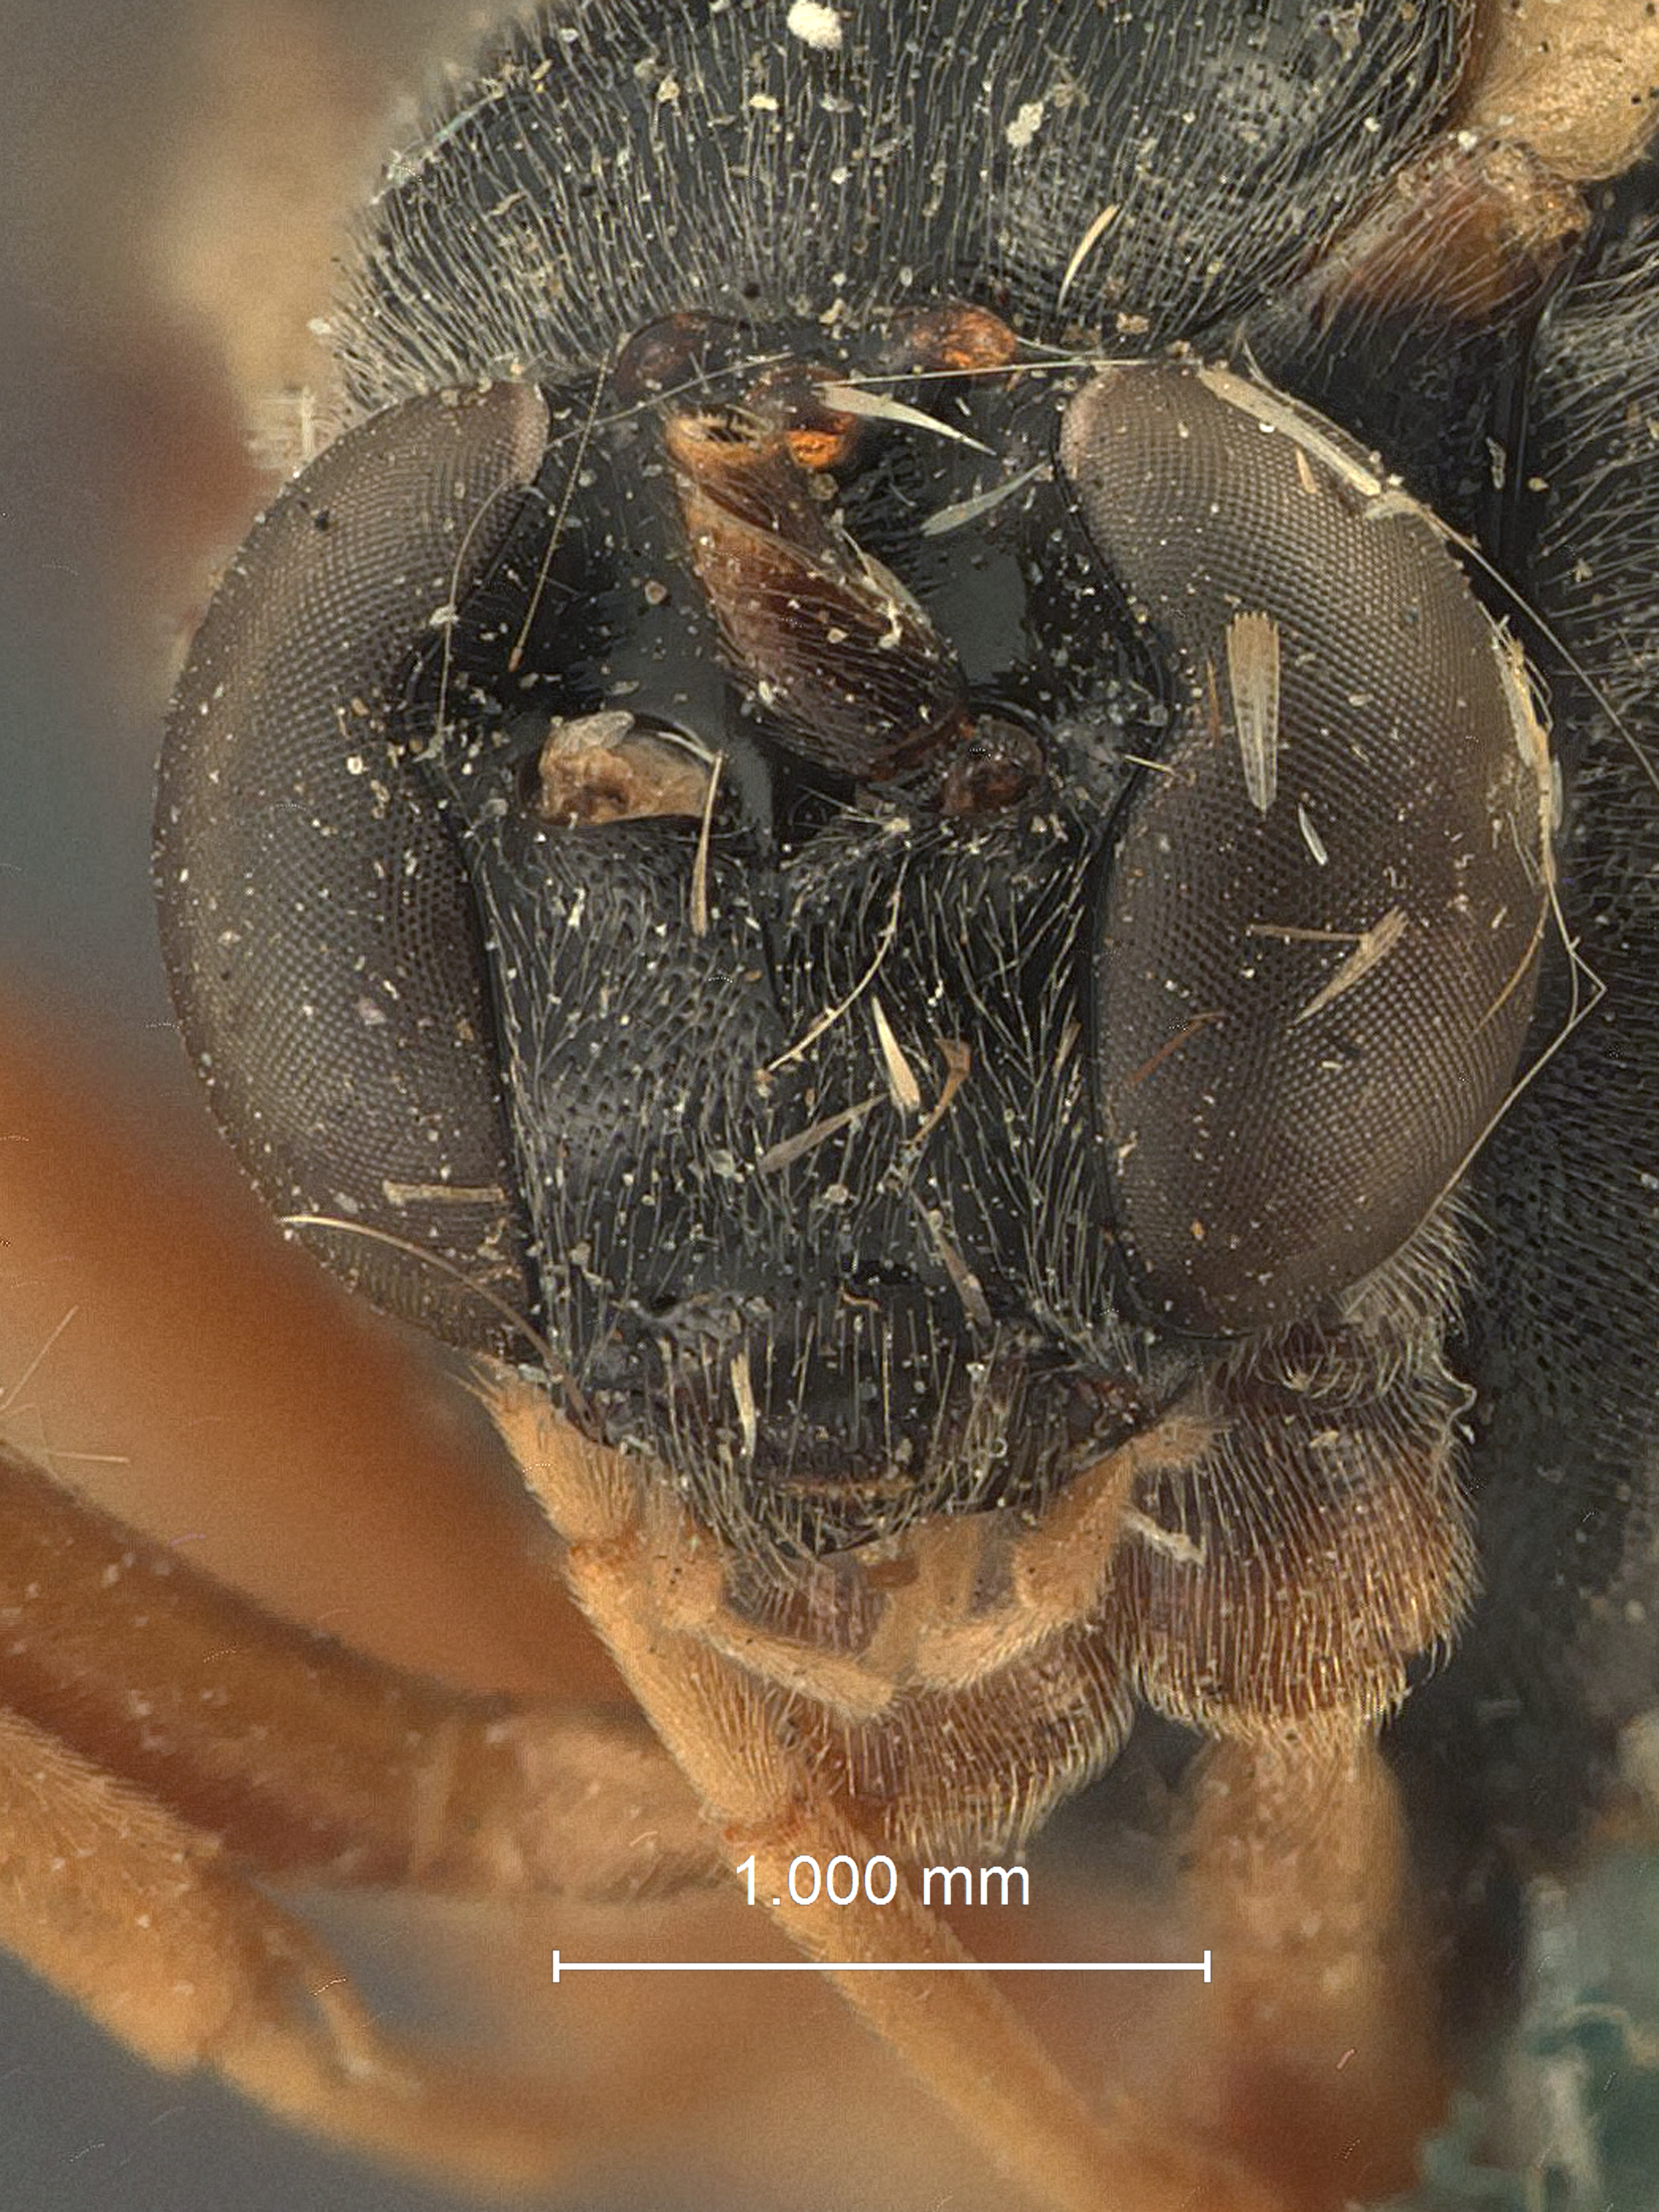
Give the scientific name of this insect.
Ephialtes temnopleuris
